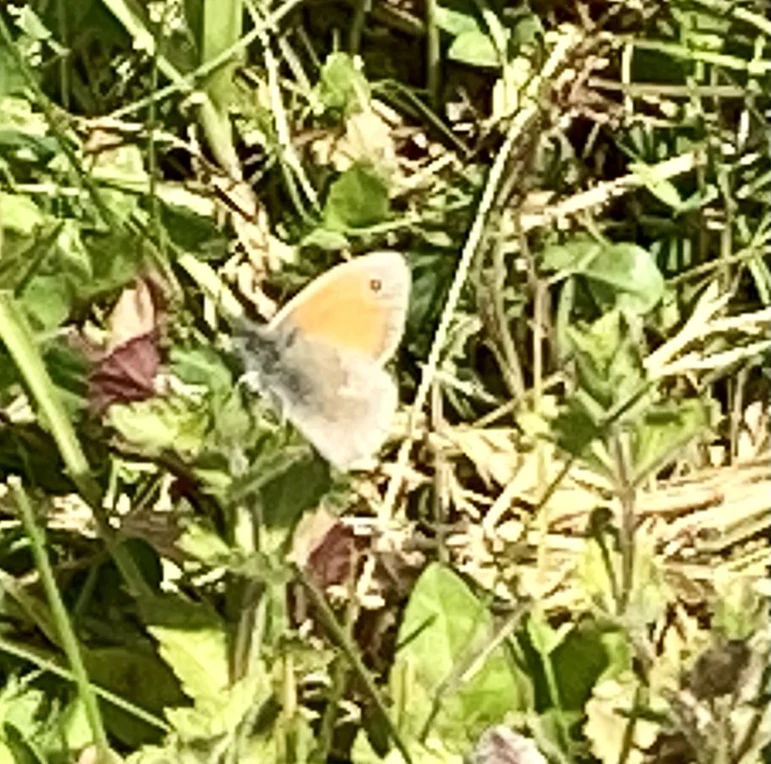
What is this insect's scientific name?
Coenonympha pamphilus
